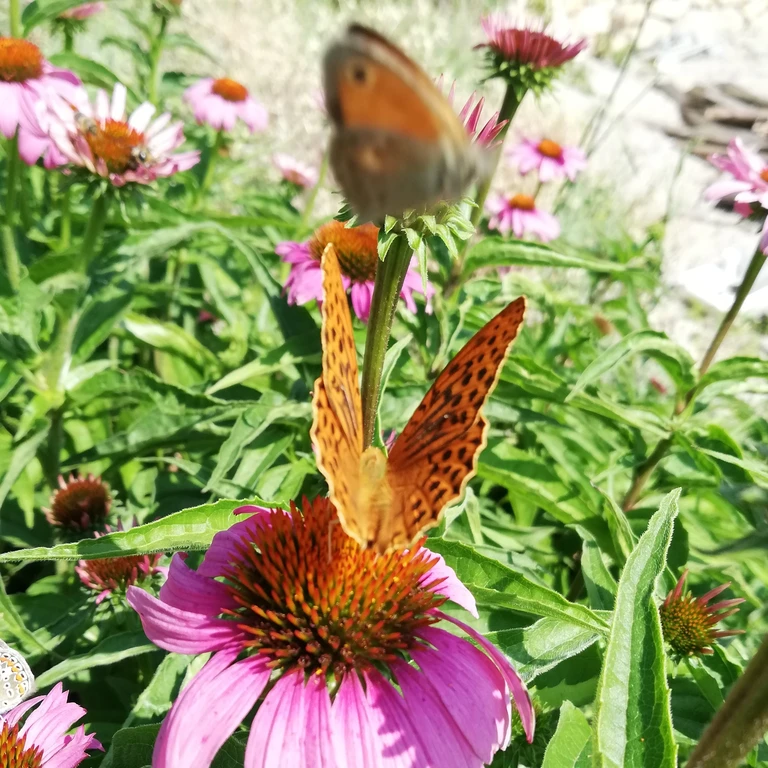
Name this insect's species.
Argynnis paphia
